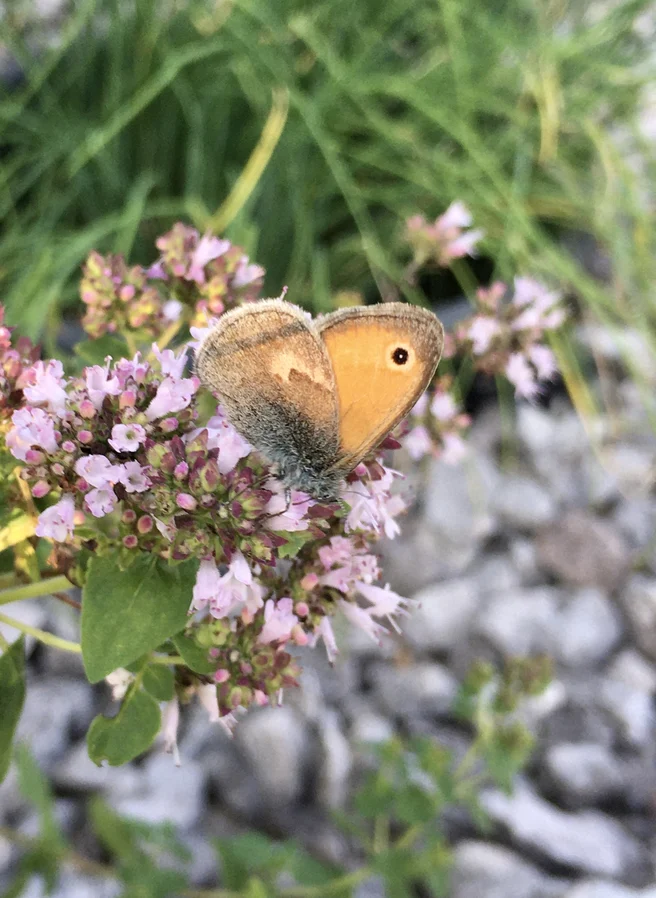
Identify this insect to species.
Coenonympha pamphilus
